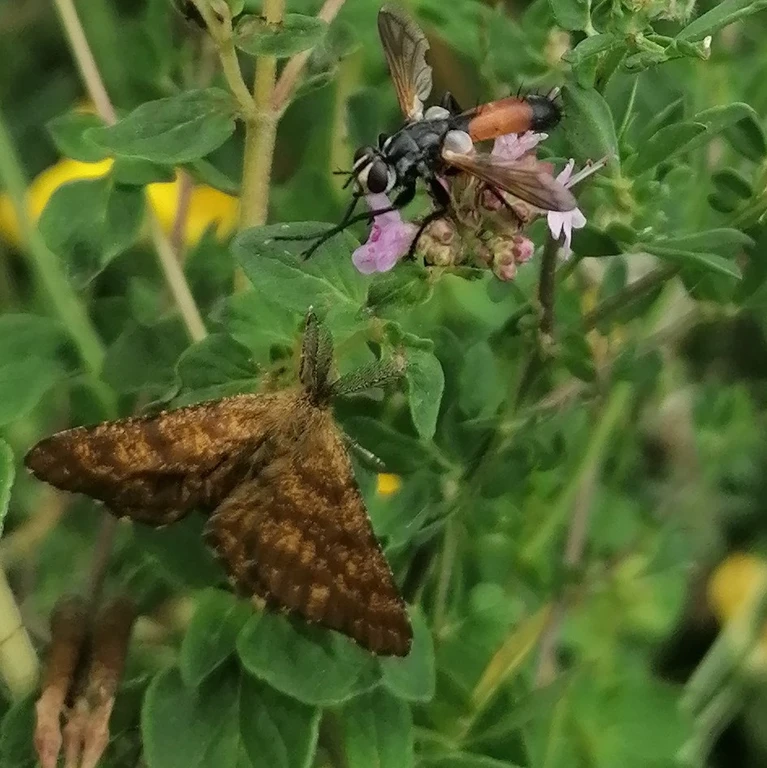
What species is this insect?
Ematurga atomaria
